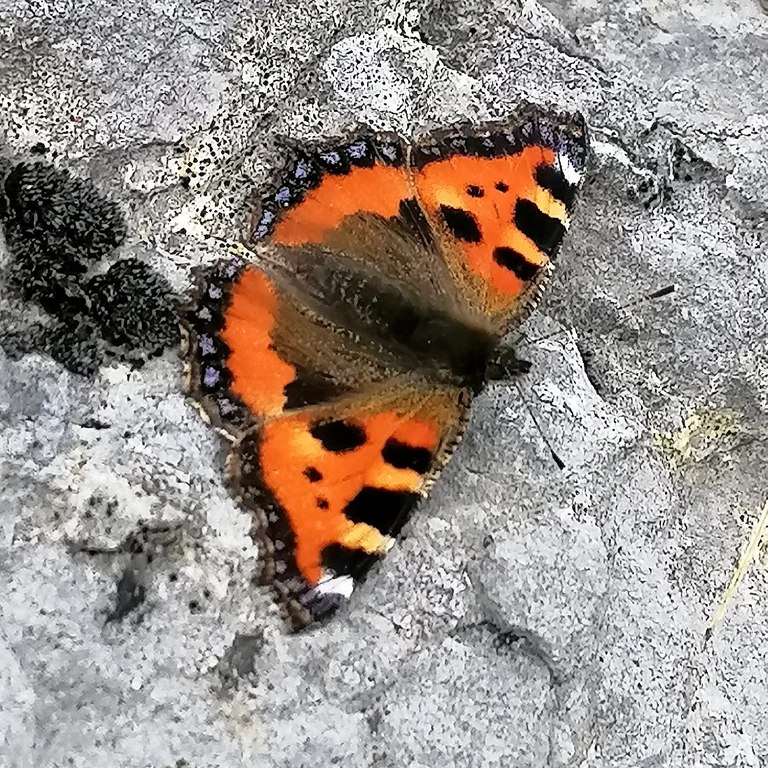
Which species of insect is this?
Aglais urticae
